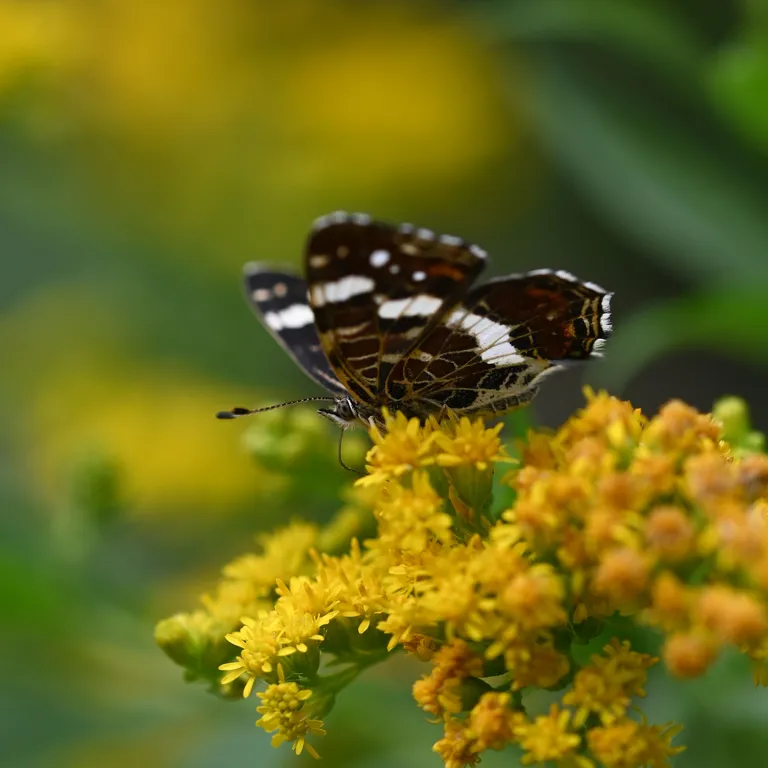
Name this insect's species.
Araschnia levana
